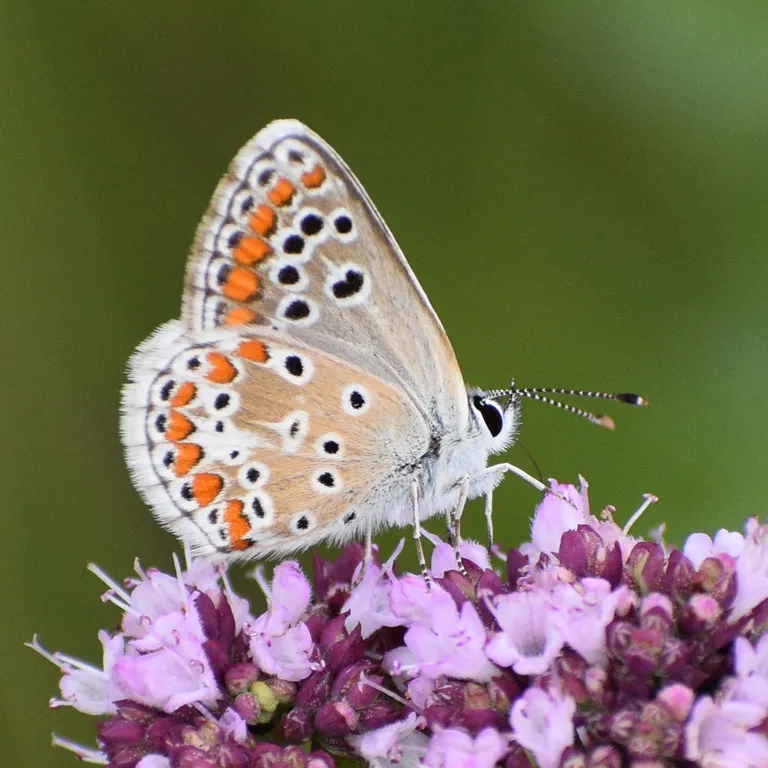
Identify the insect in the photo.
Aricia agestis/artaxerxes
